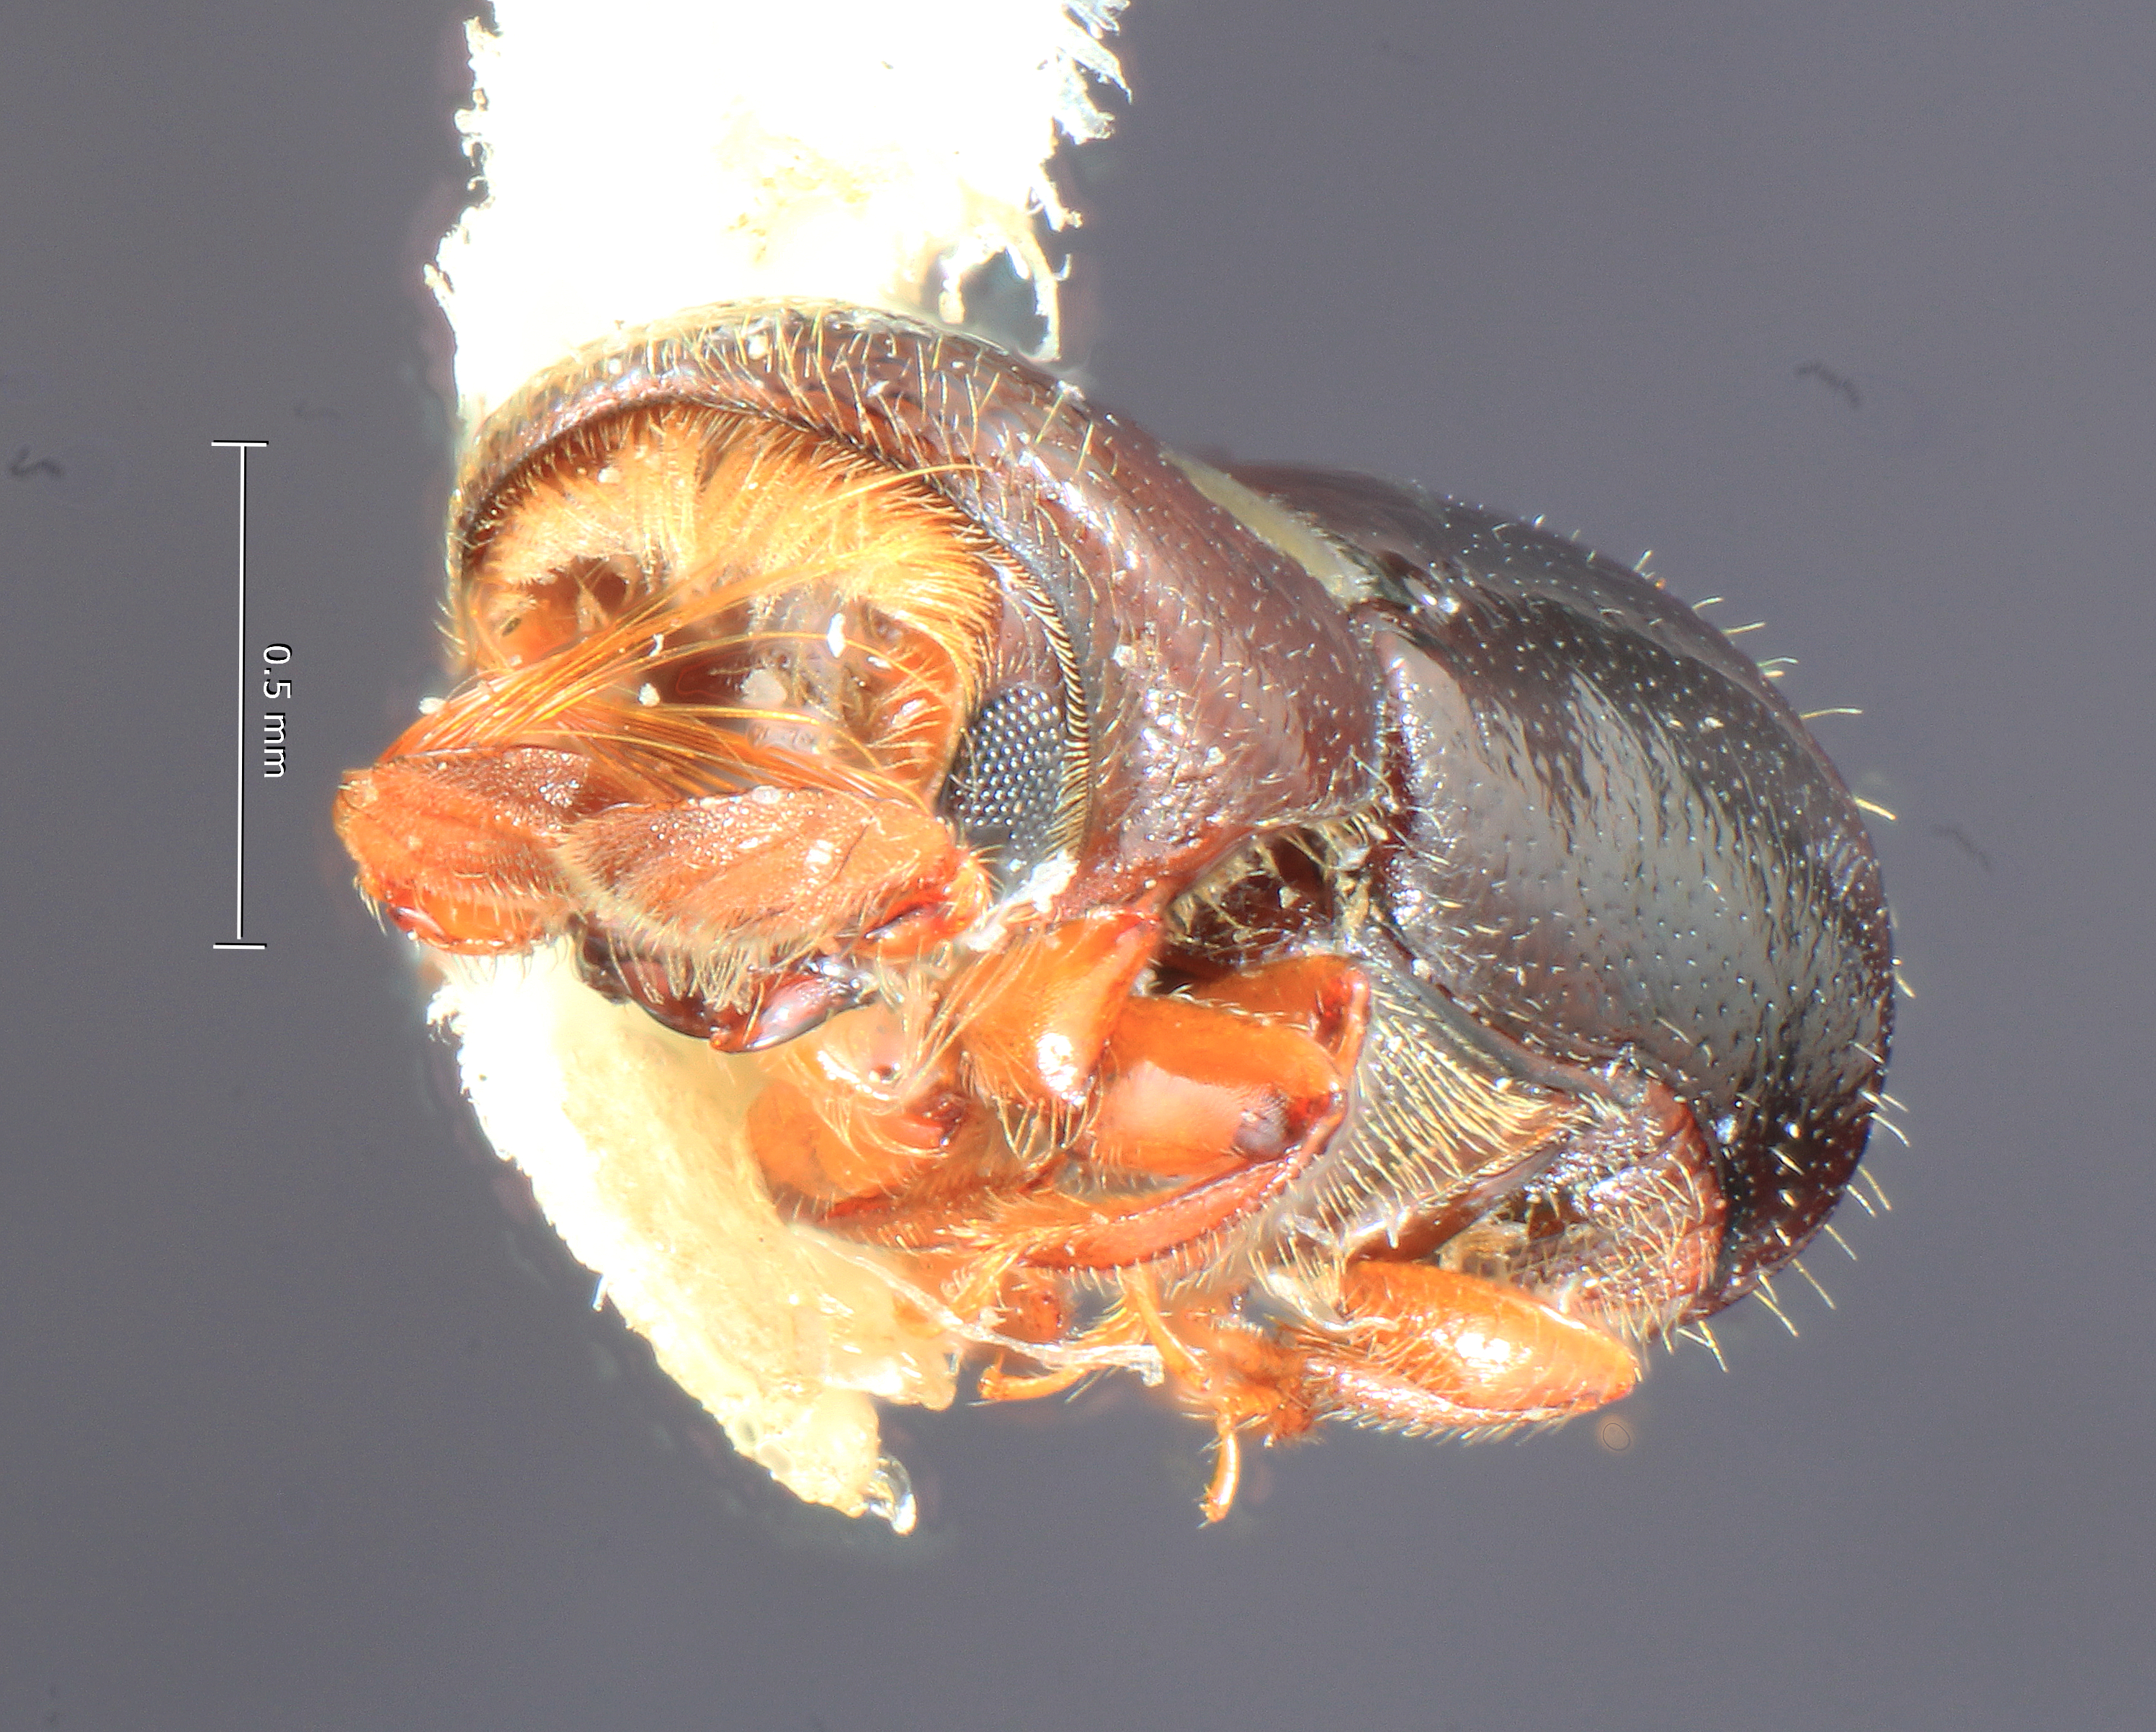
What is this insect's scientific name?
Corthylus serrulatus
